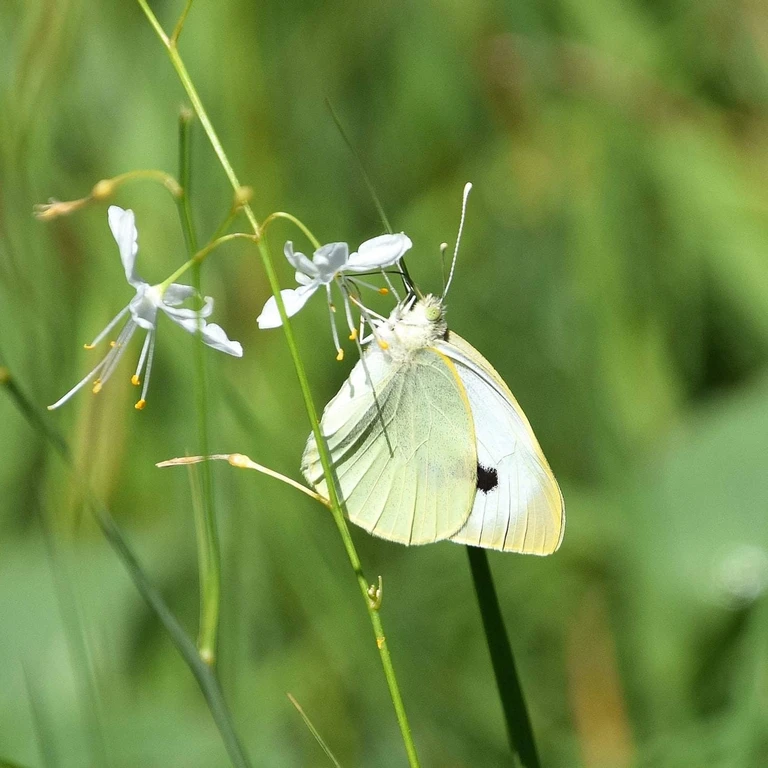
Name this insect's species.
Pieris brassicae
